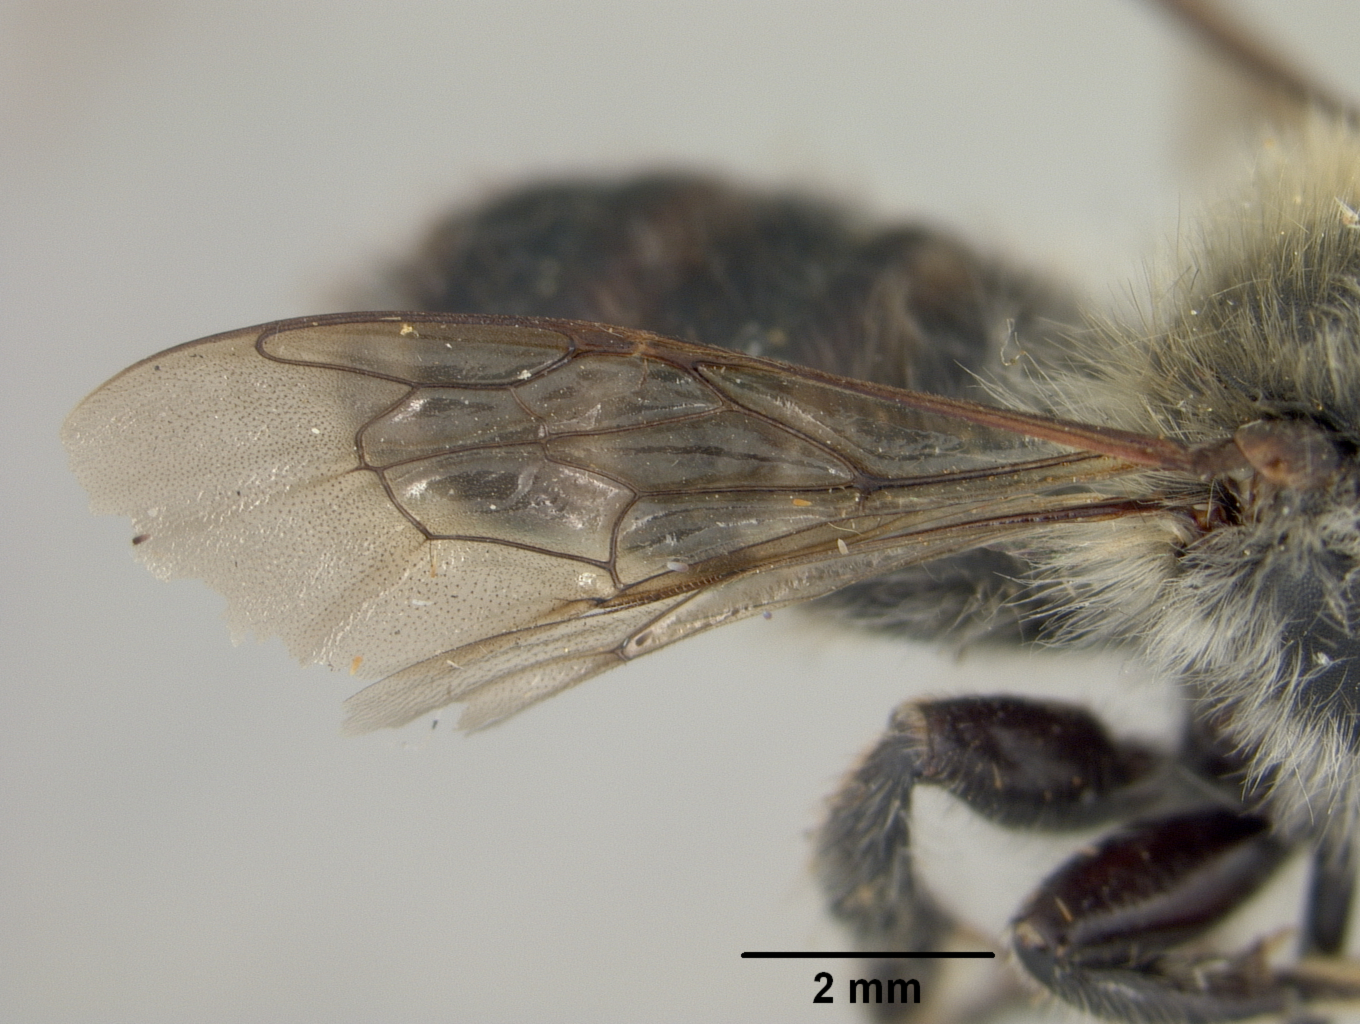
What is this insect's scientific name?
Megachile hasticornis
